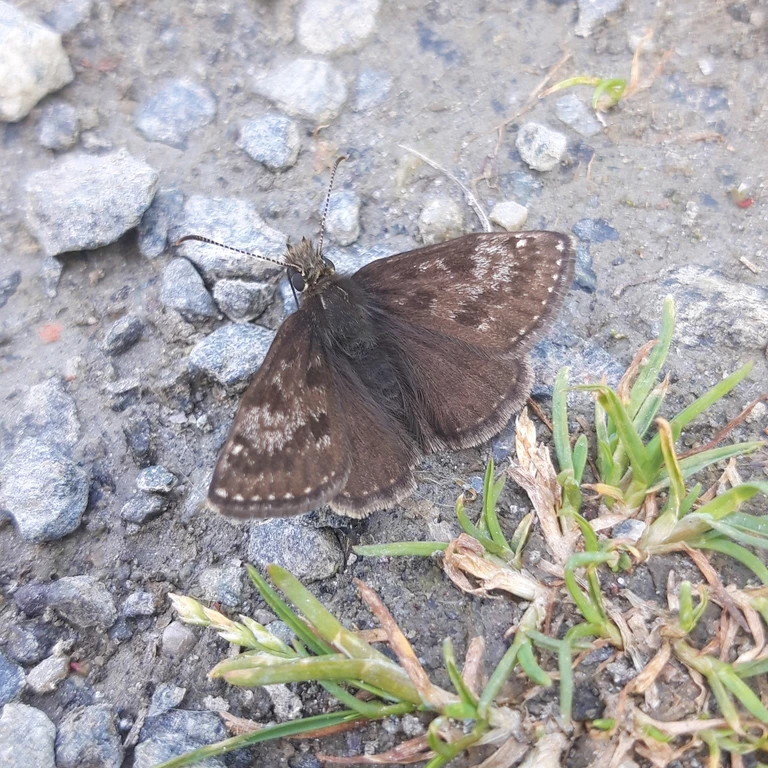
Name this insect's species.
Erynnis tages
